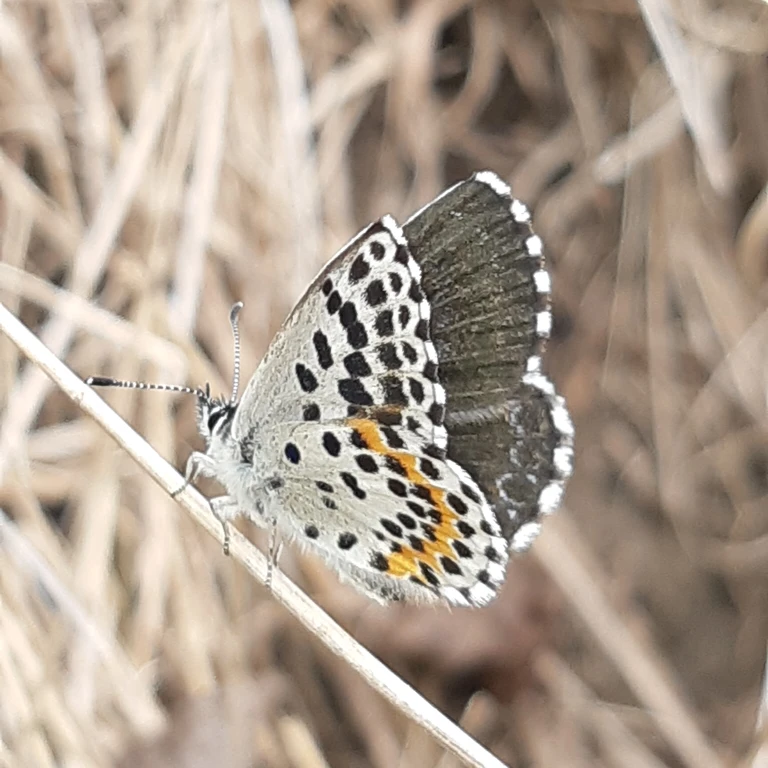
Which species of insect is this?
Scolitantides orion
